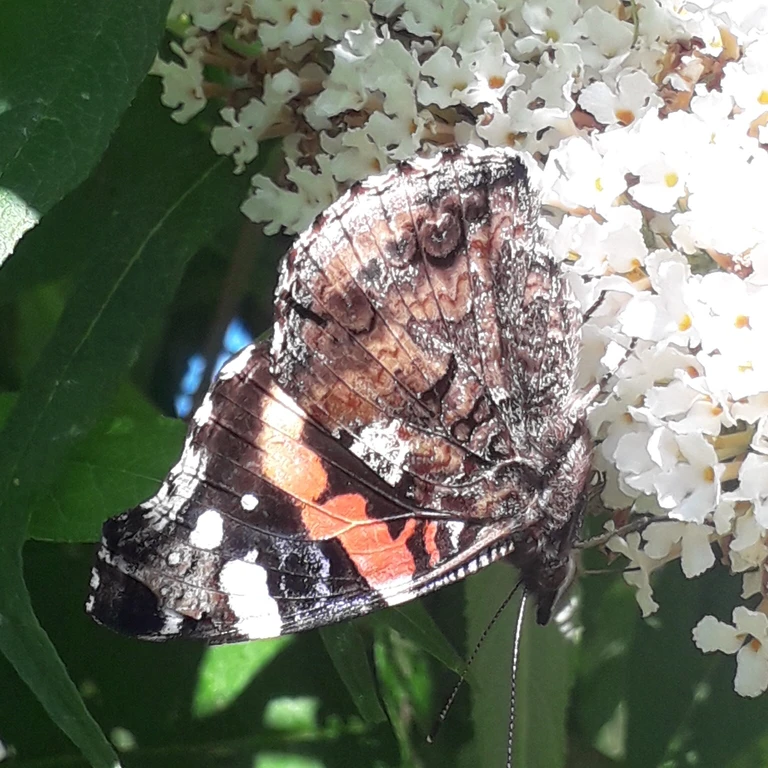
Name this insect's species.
Vanessa atalanta
